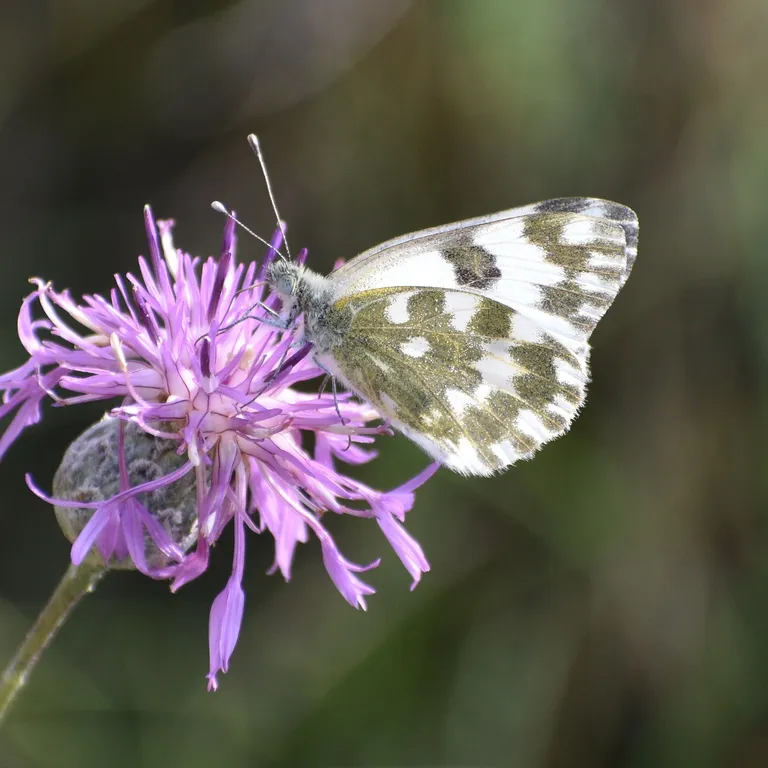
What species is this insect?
Pontia edusa
